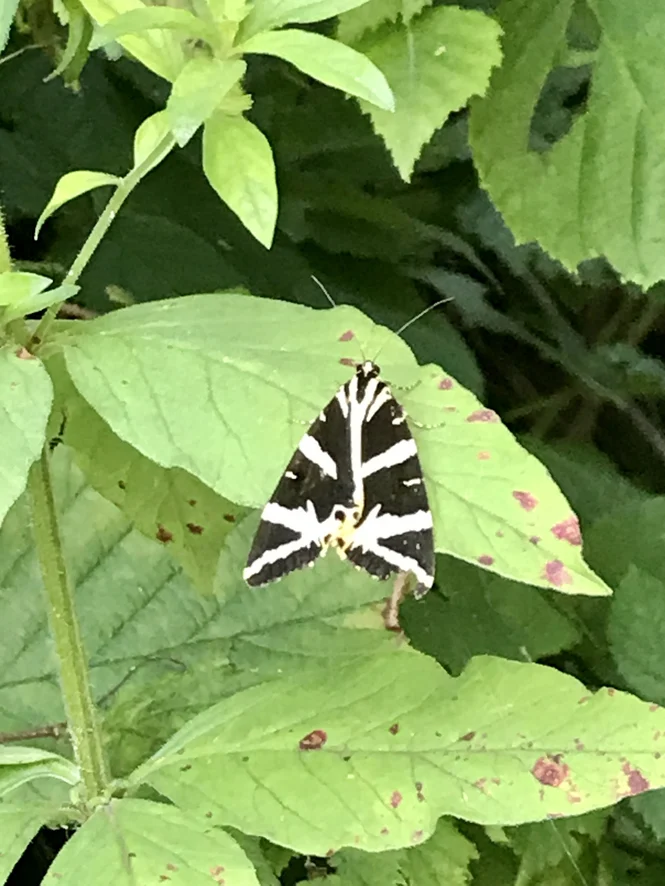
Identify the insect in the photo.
Euplagia quadripunctaria
